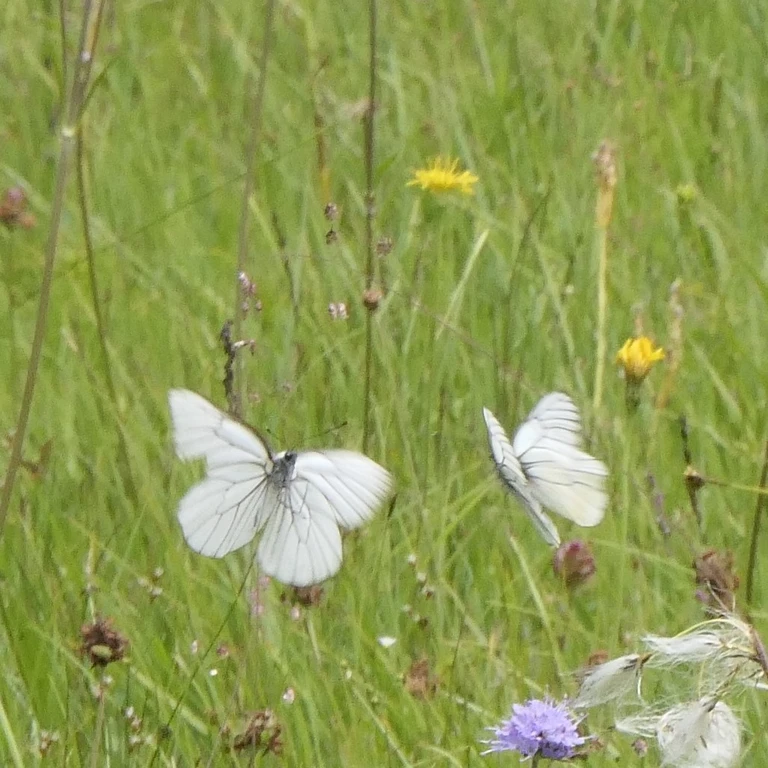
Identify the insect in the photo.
Aporia crataegi
